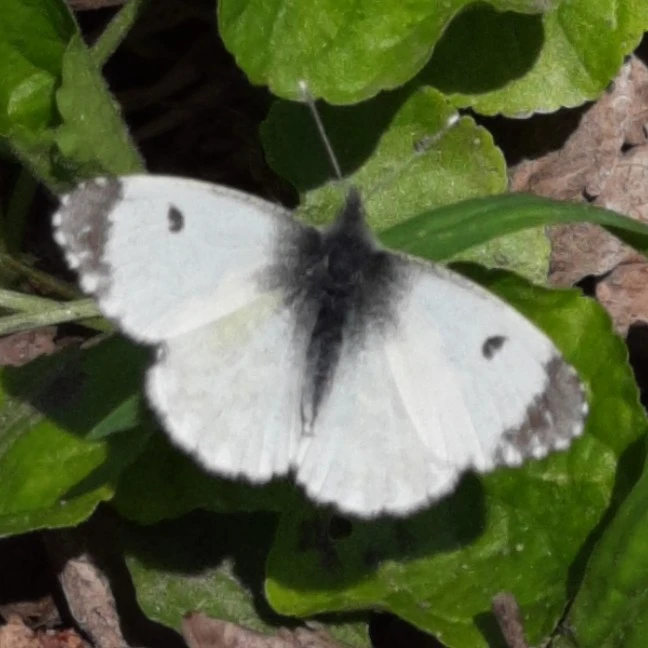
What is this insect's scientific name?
Anthocharis cardamines
